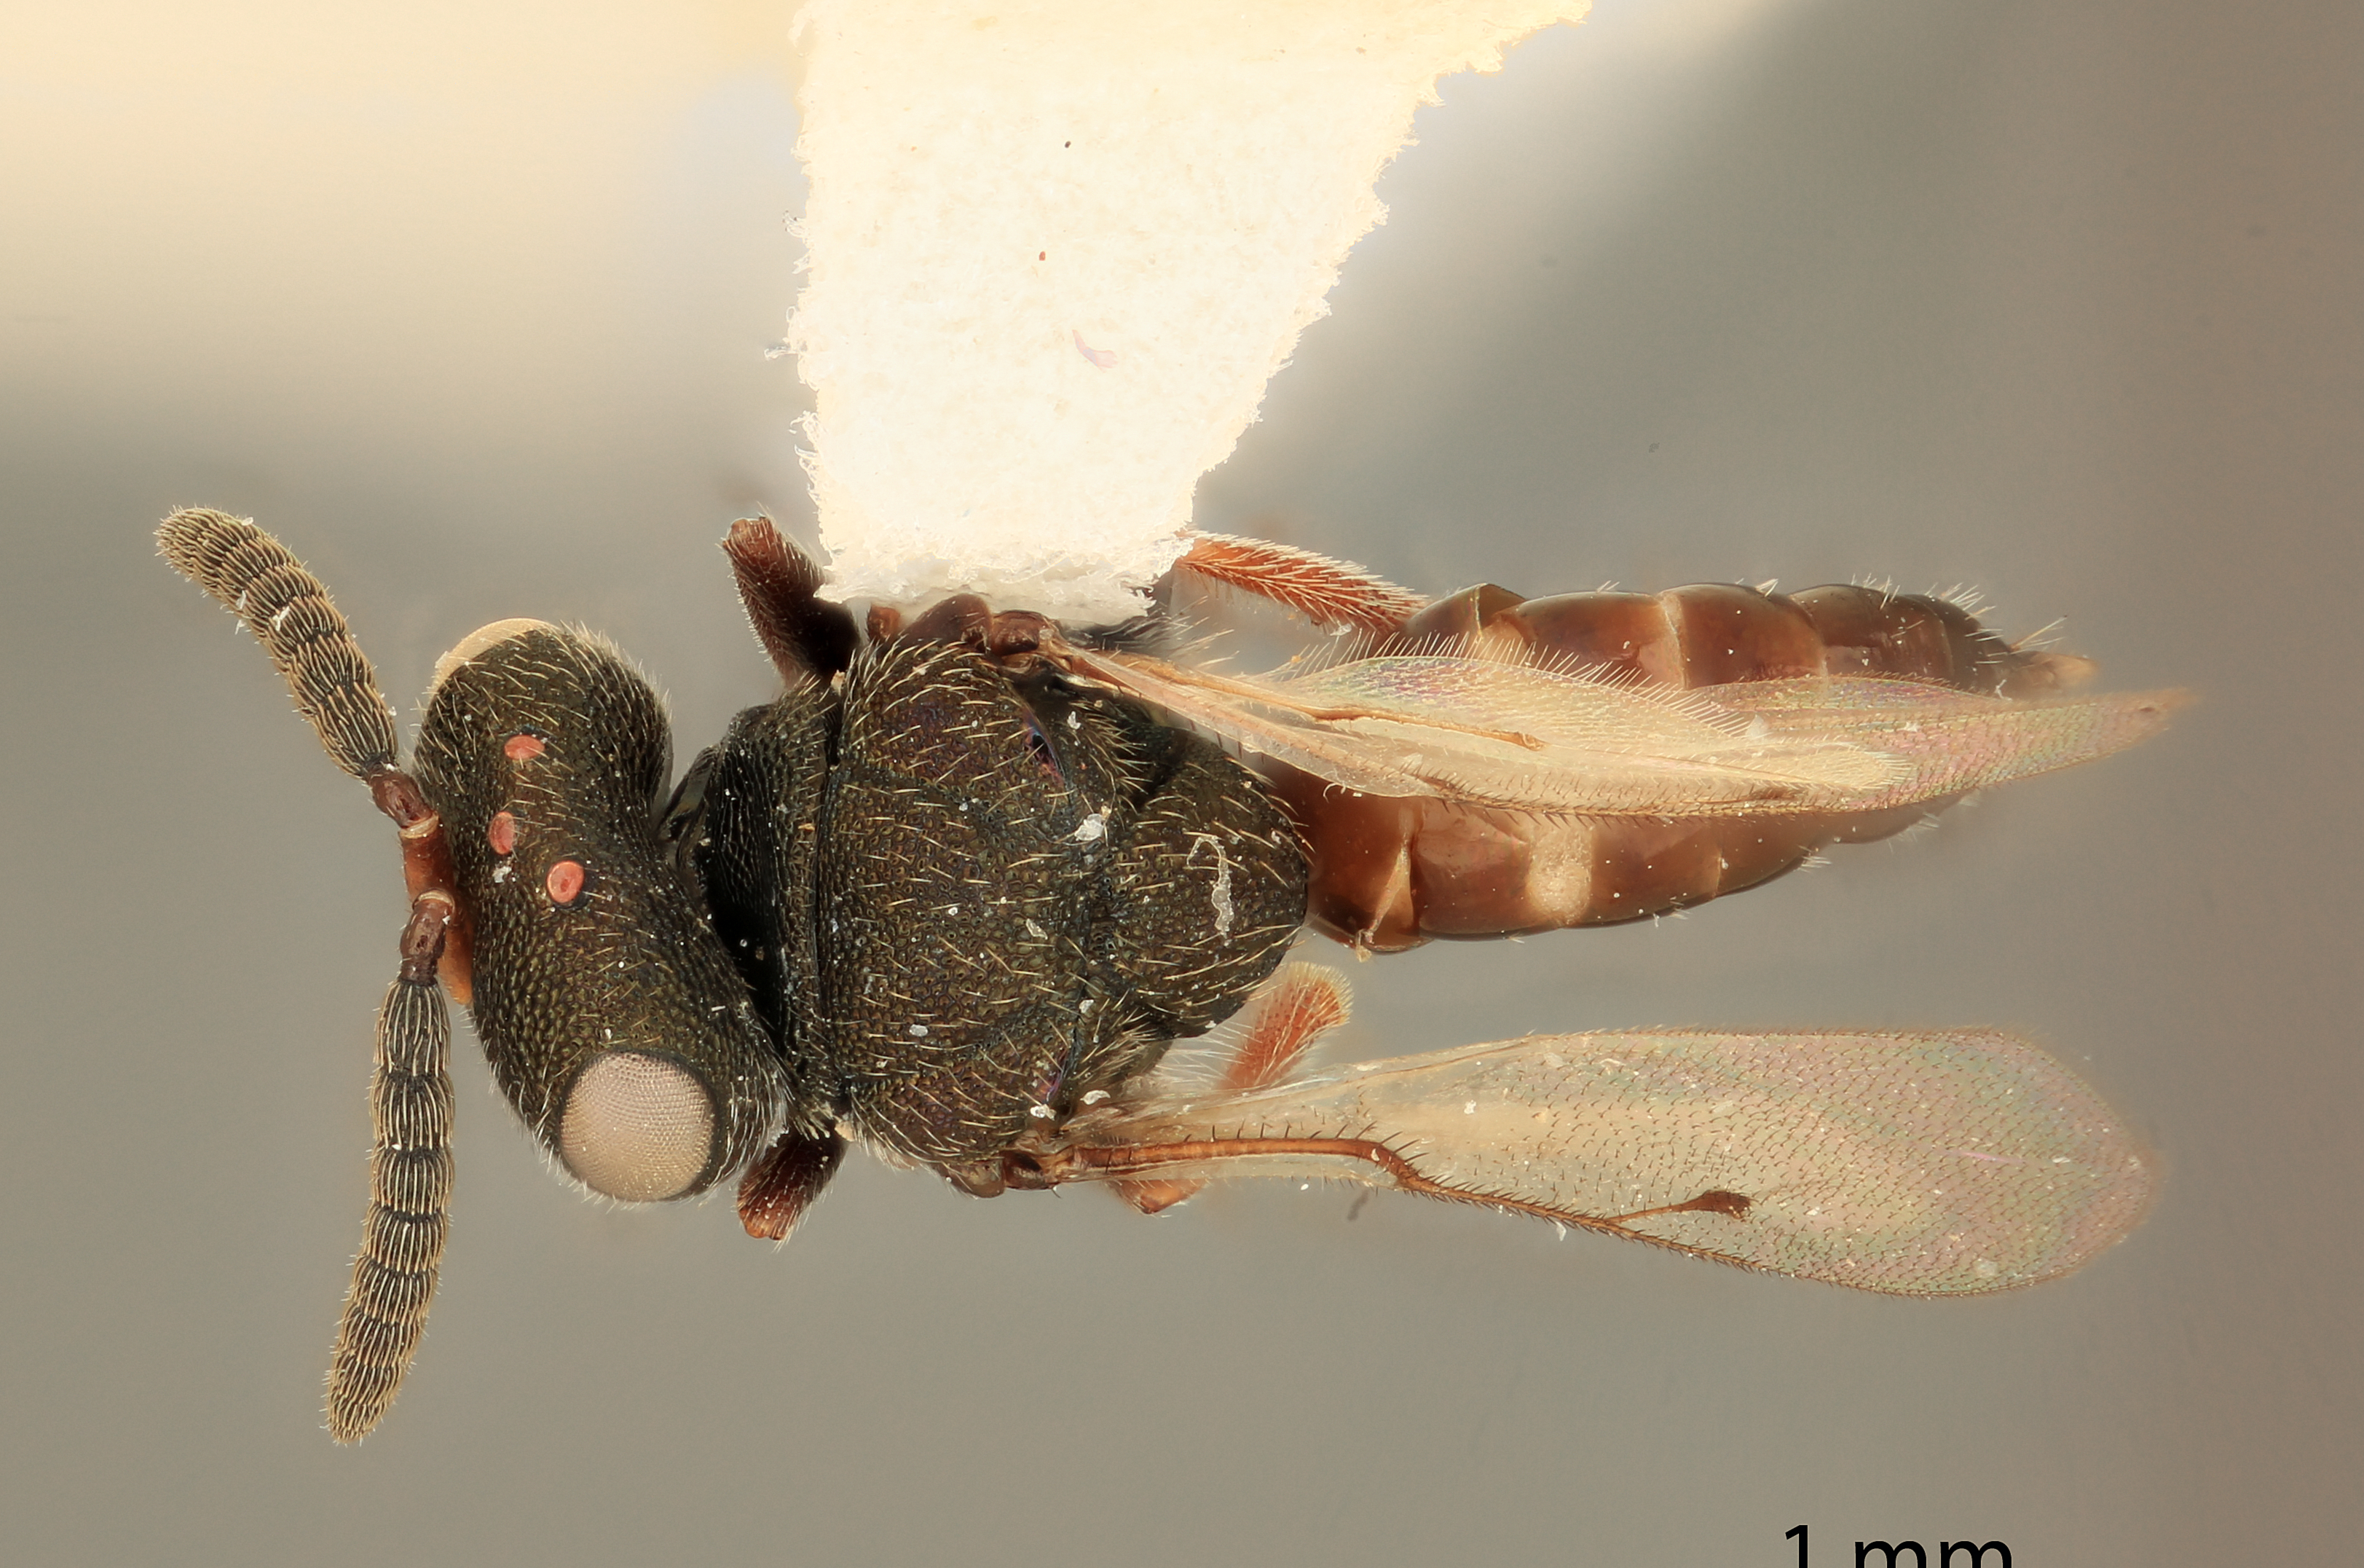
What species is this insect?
Bonitoa nigra
